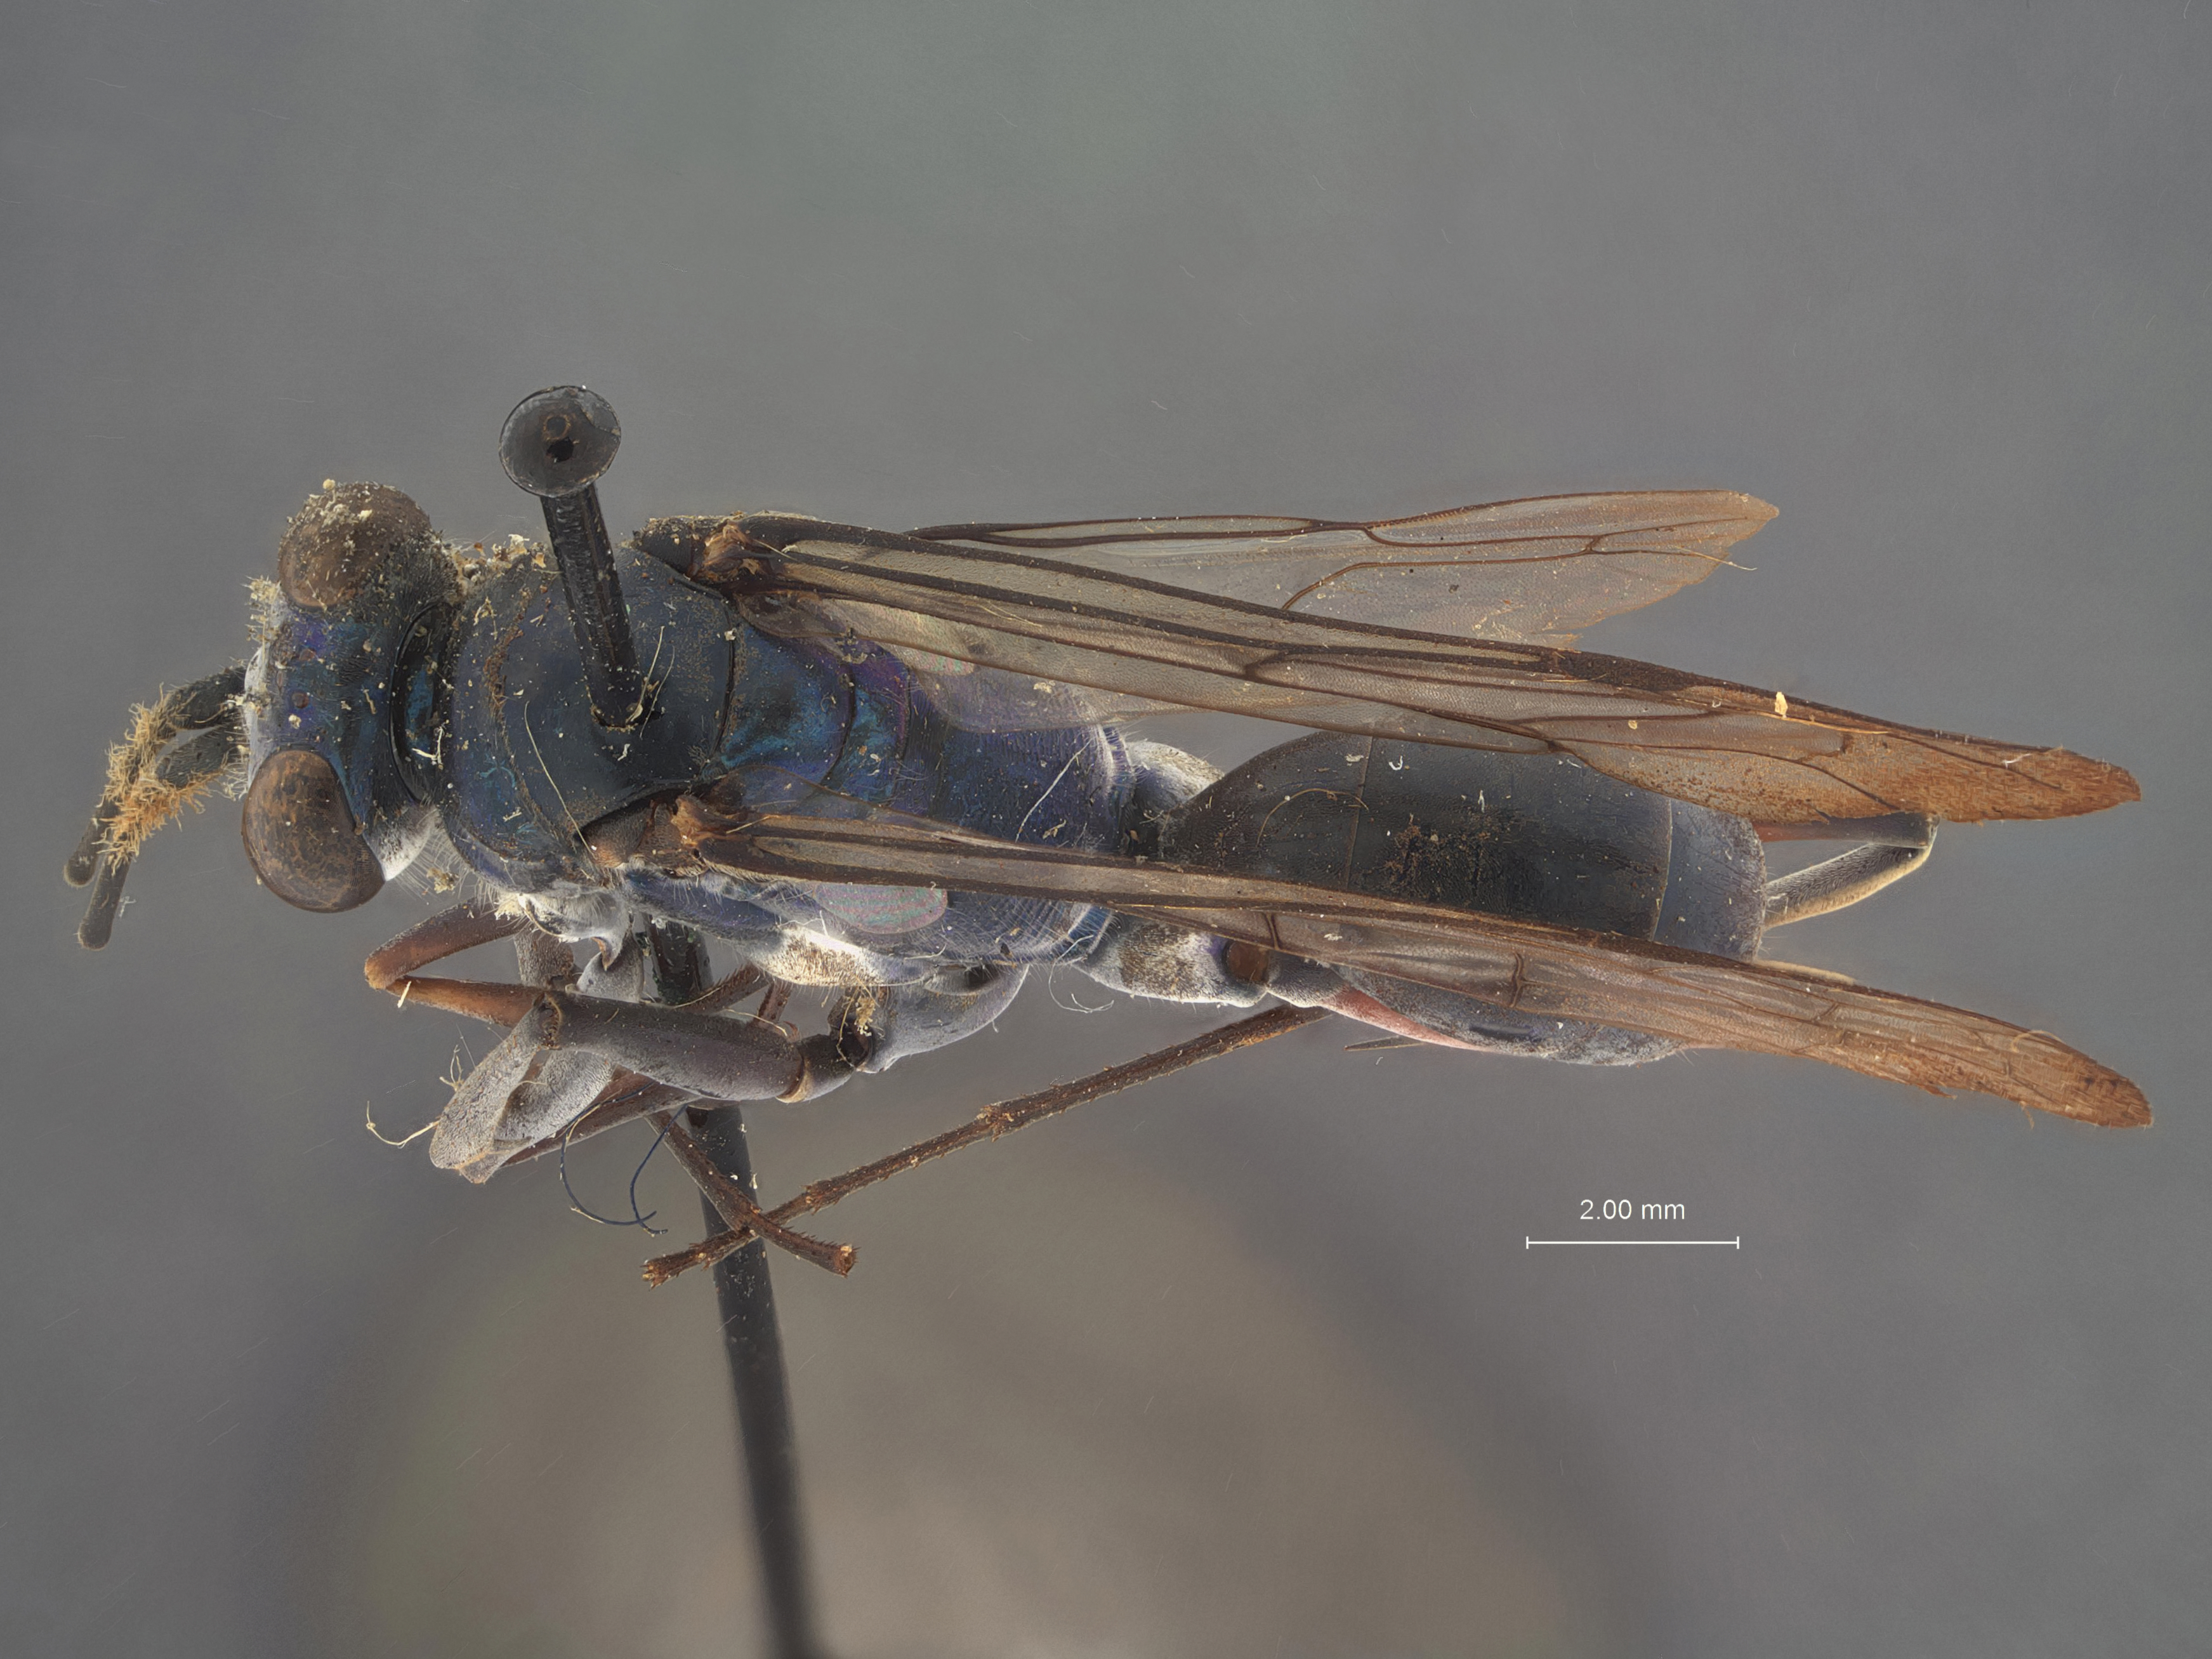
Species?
Phanagenia guernini
